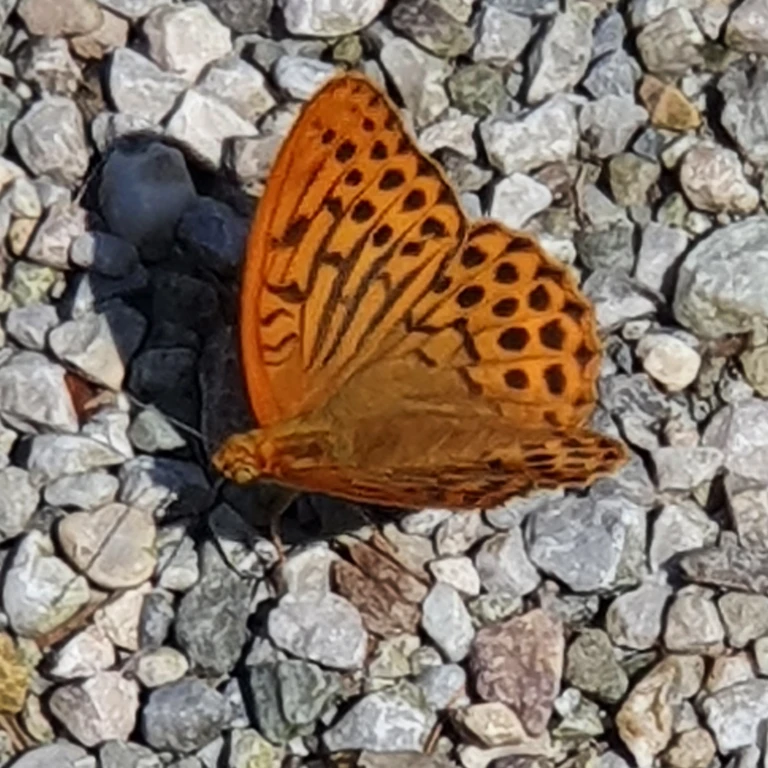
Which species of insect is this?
Argynnis paphia
